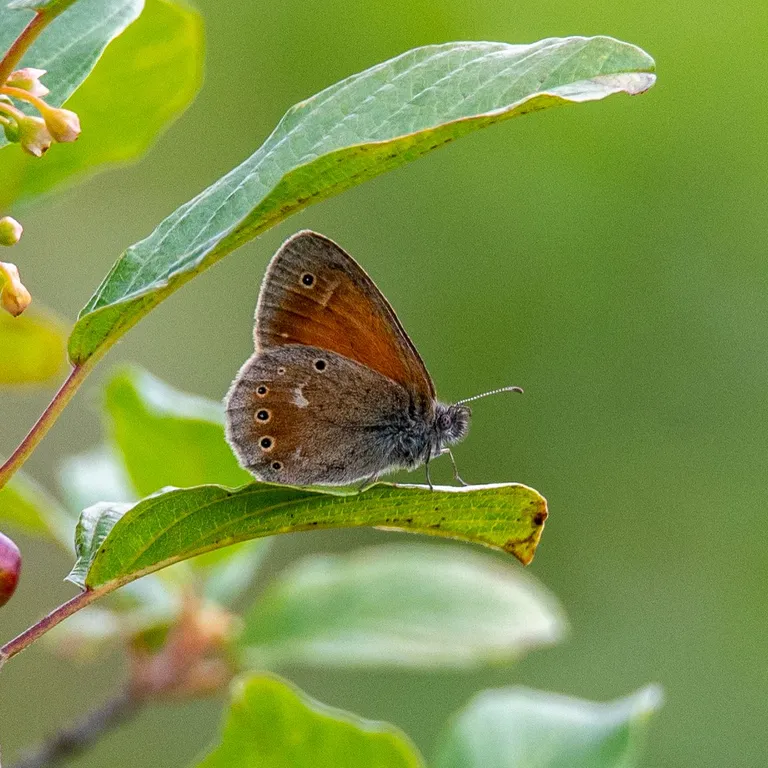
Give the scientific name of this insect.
Coenonympha tullia
